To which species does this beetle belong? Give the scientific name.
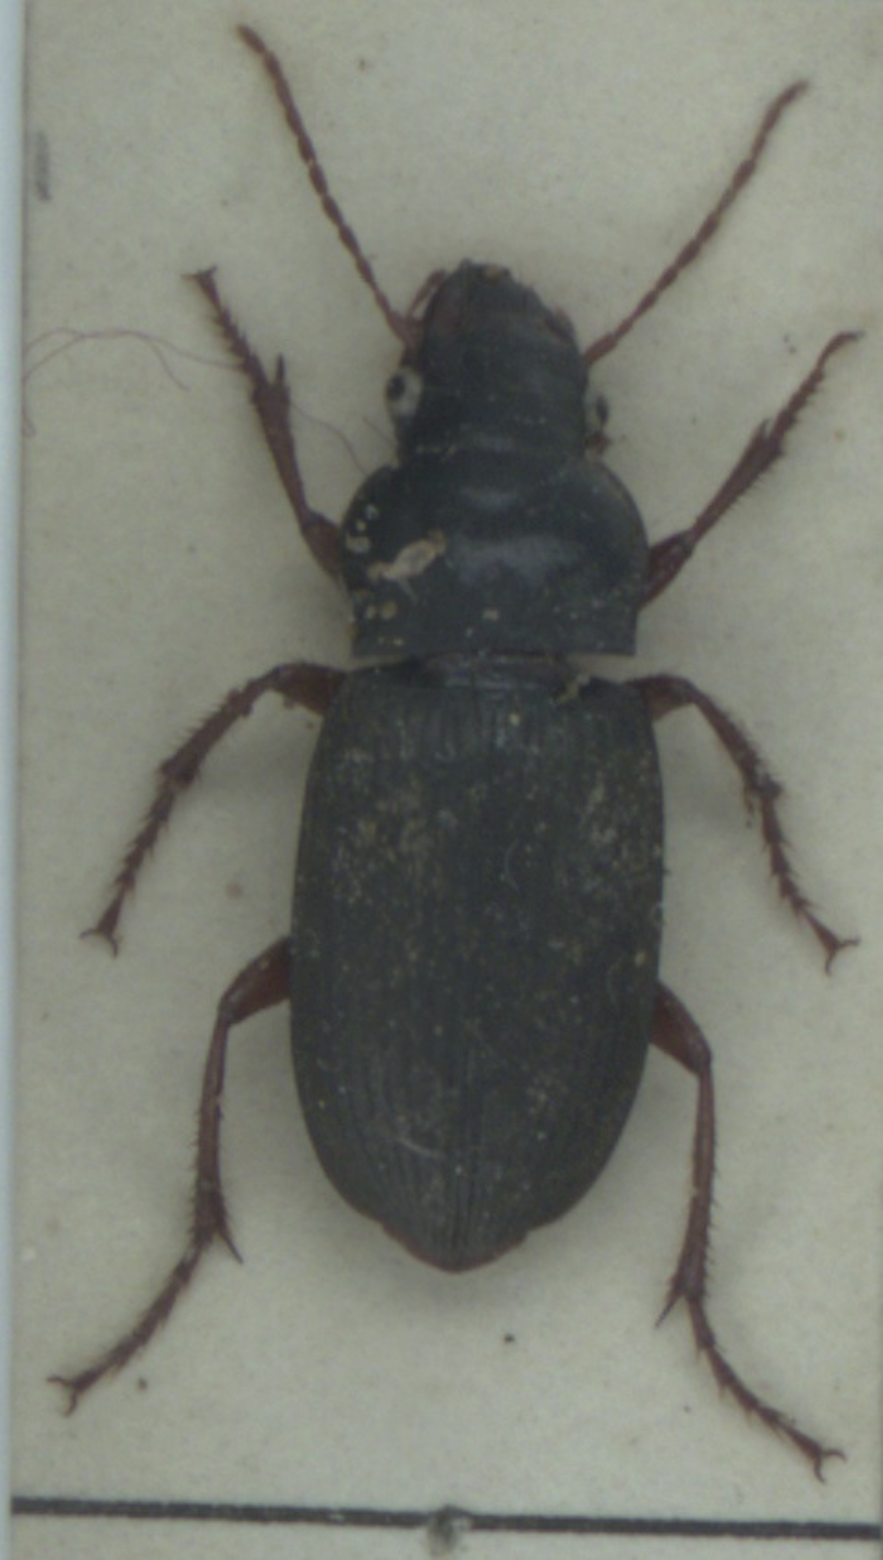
Harpalus rufipes
